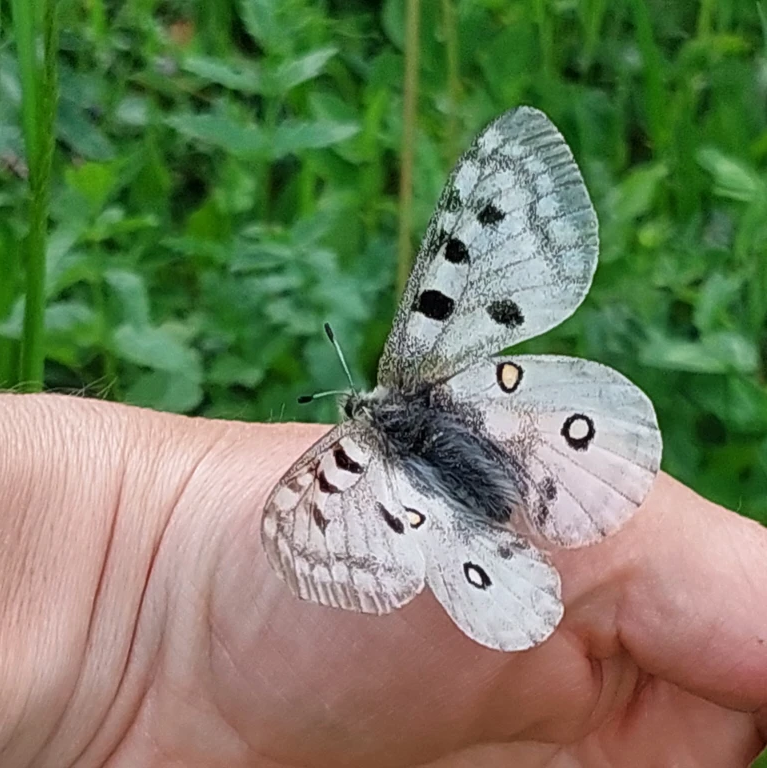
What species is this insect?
Parnassius apollo
